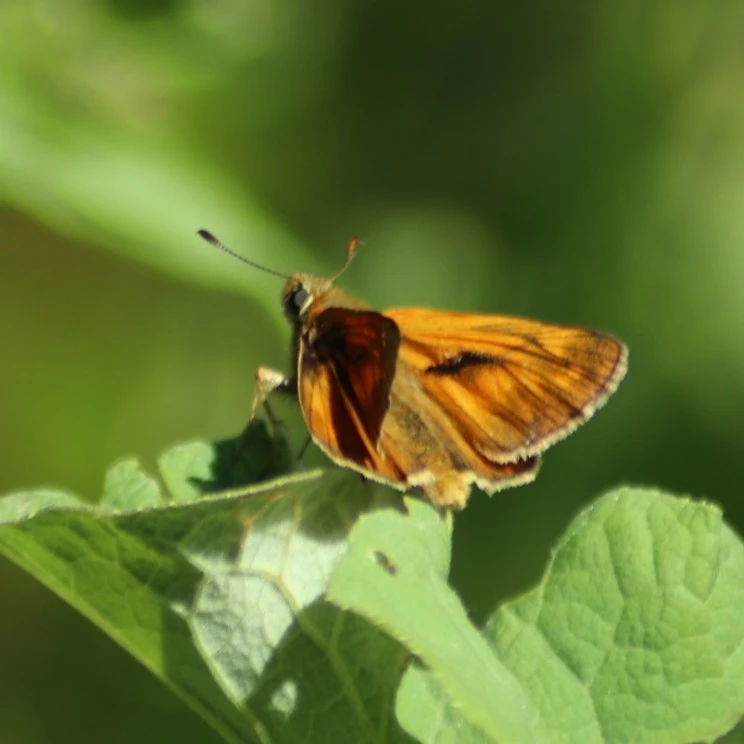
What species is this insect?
Ochlodes sylvanus (also Ochlodes venata)
